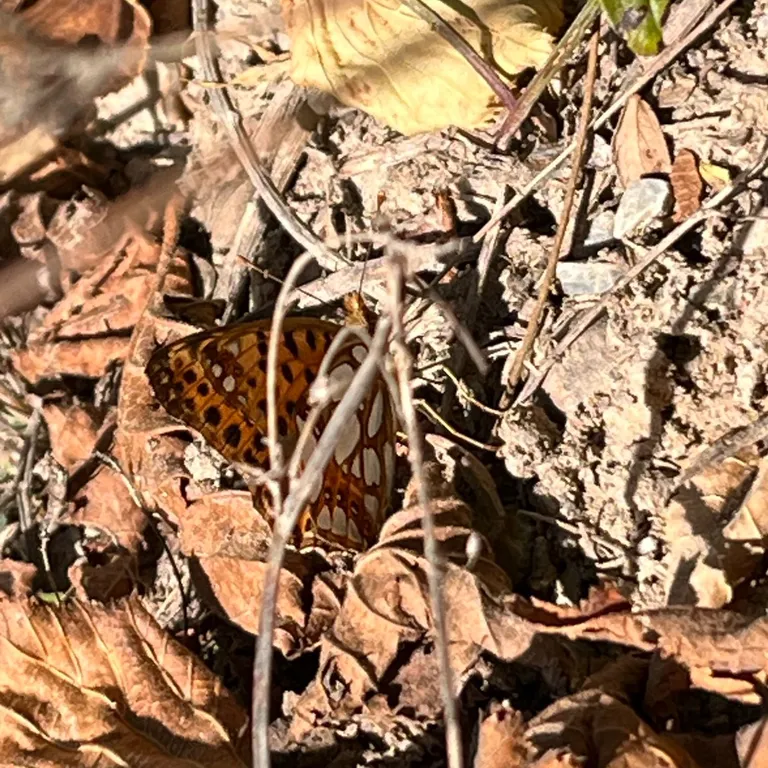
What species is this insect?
Issoria lathonia
